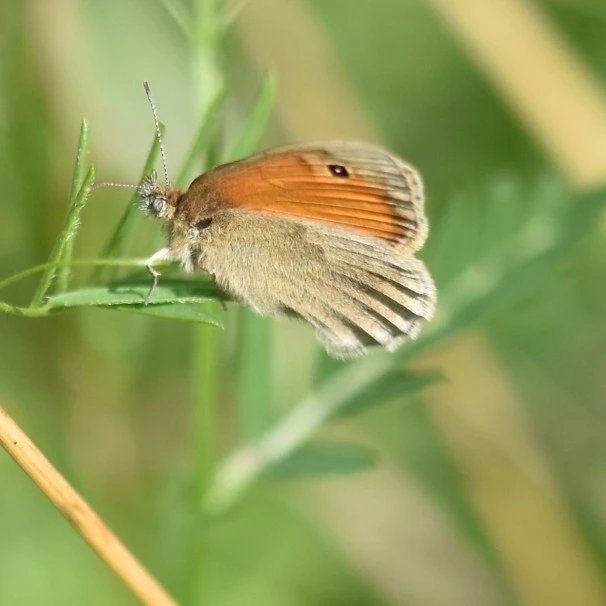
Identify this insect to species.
Coenonympha pamphilus
